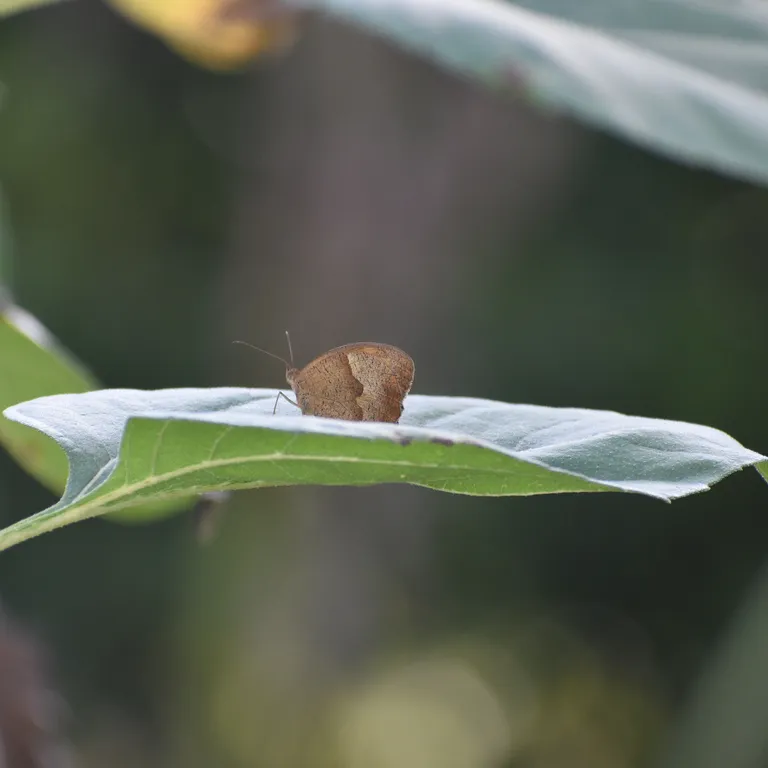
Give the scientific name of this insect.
Maniola jurtina
